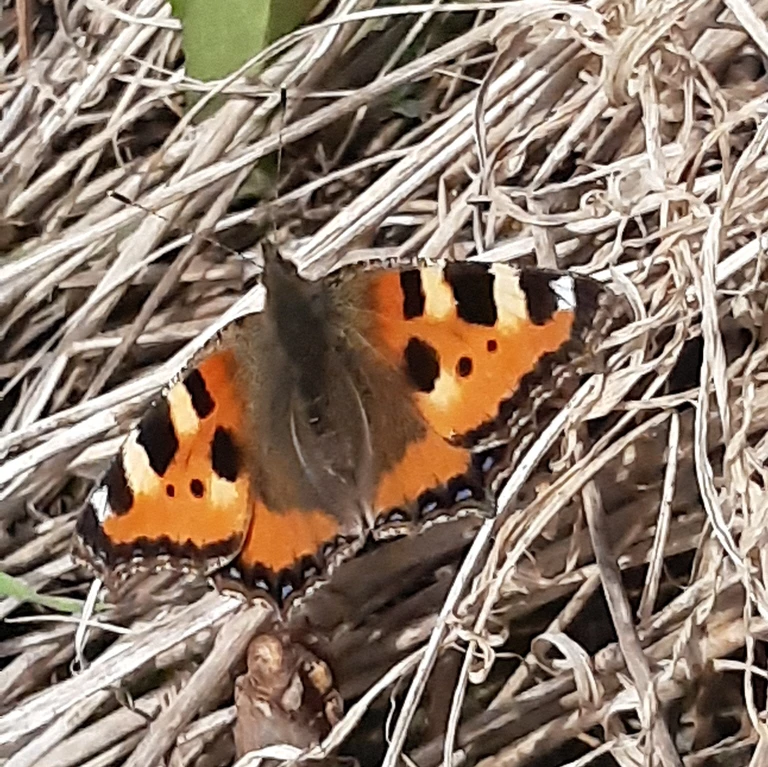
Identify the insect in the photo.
Aglais urticae
